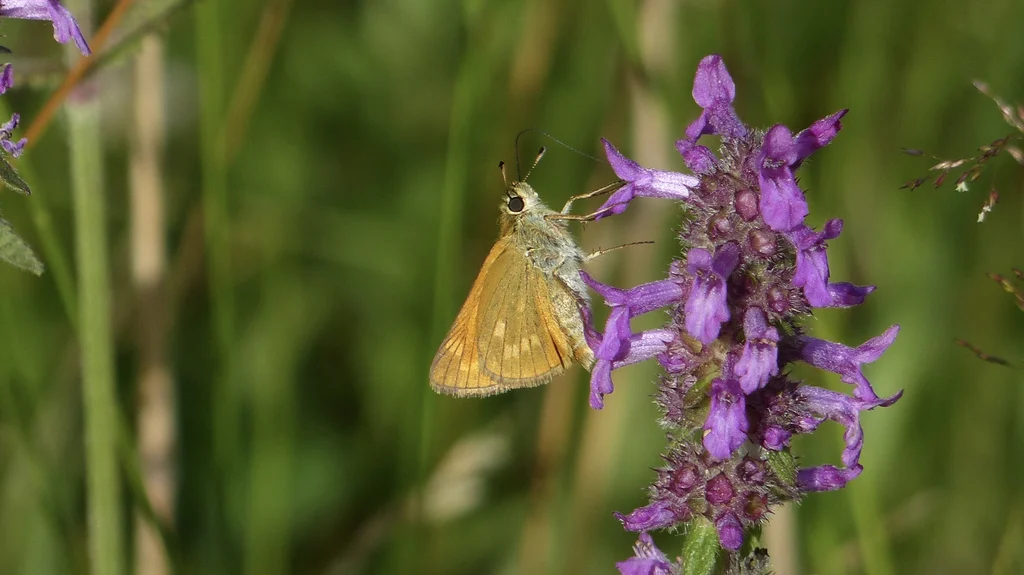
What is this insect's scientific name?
Ochlodes sylvanus (also Ochlodes venata)
